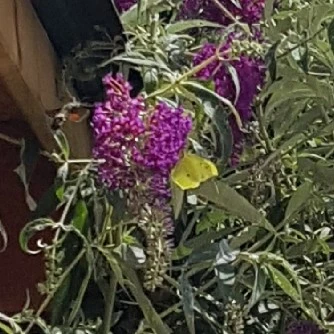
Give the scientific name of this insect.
Gonepteryx rhamni
